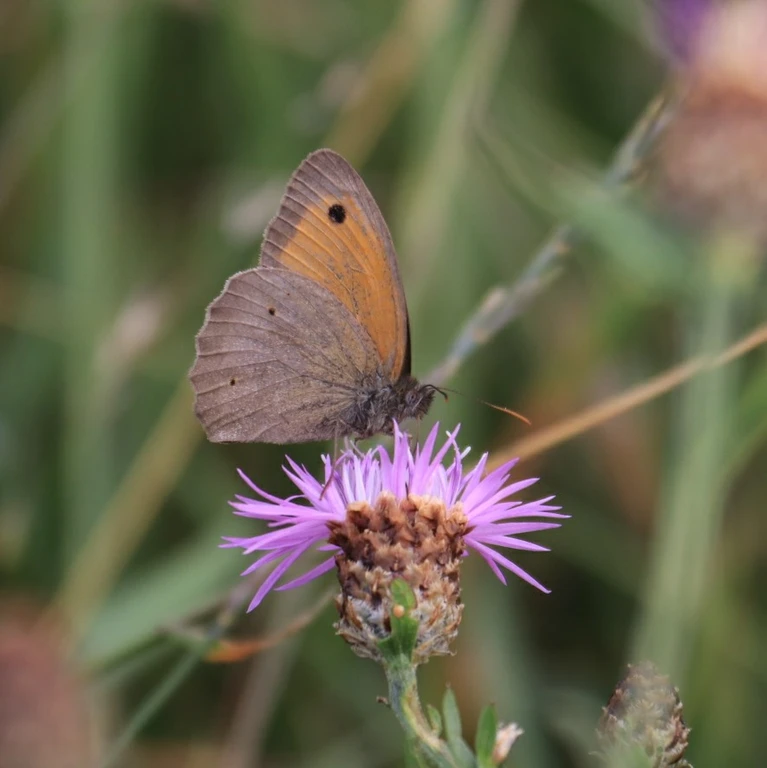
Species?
Maniola jurtina
